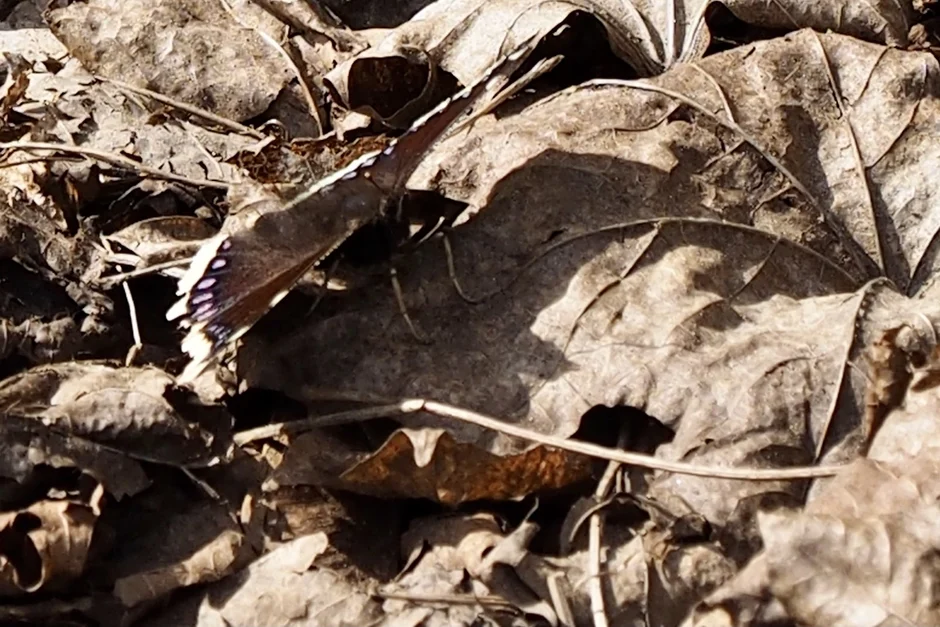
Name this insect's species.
Nymphalis antiopa
